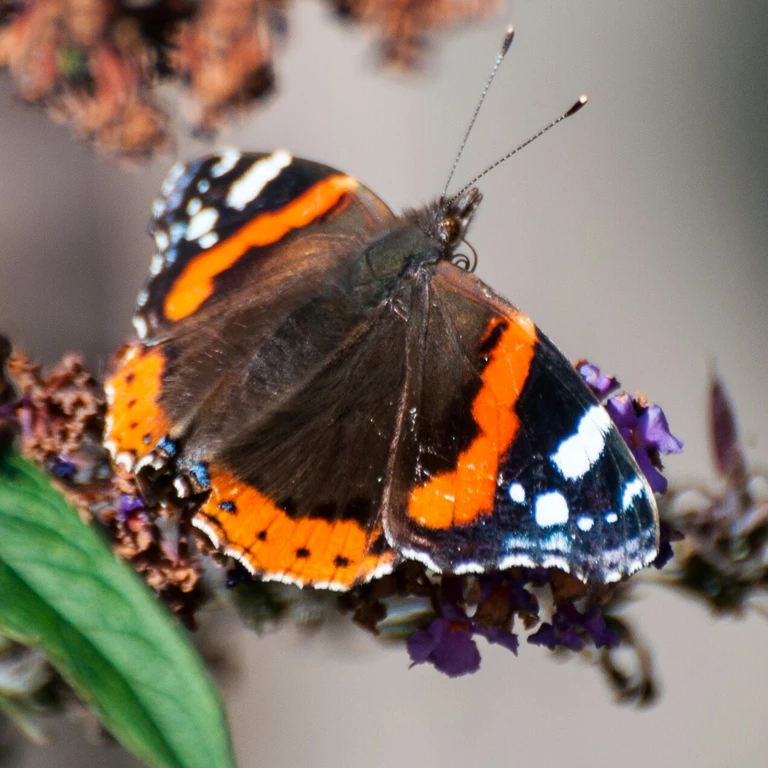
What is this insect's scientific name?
Vanessa atalanta
